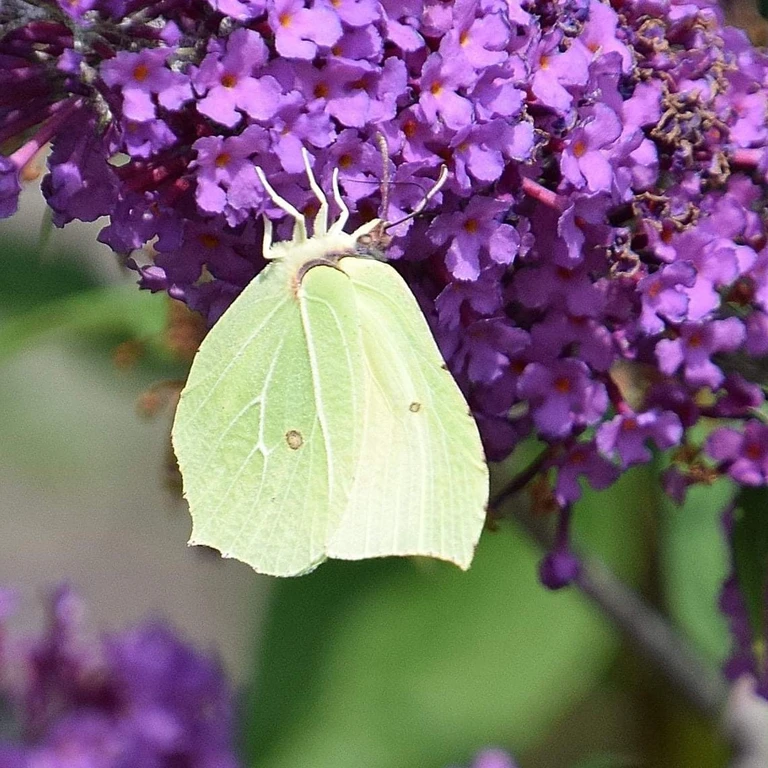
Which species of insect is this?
Gonepteryx rhamni
